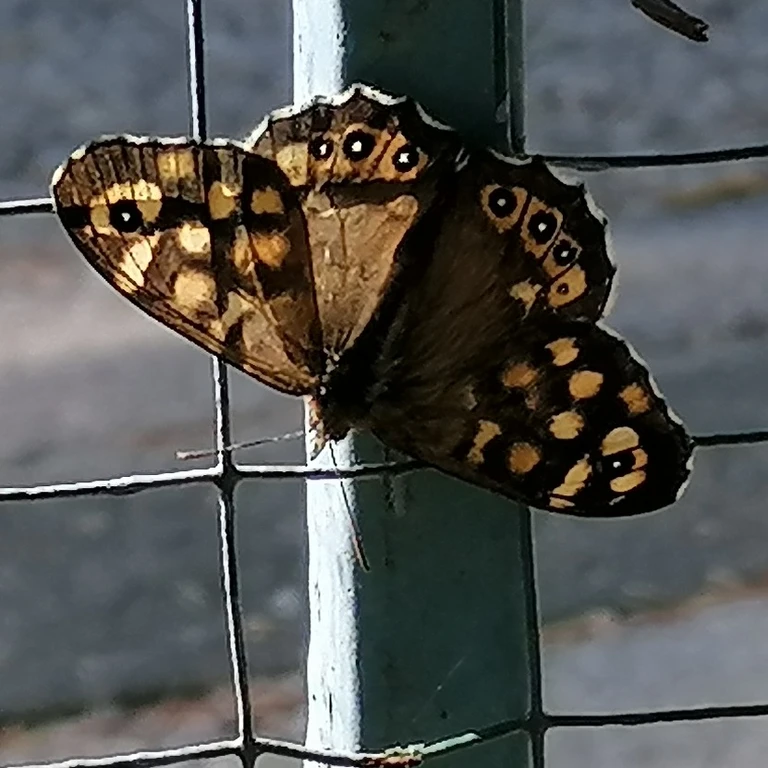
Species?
Pararge aegeria
